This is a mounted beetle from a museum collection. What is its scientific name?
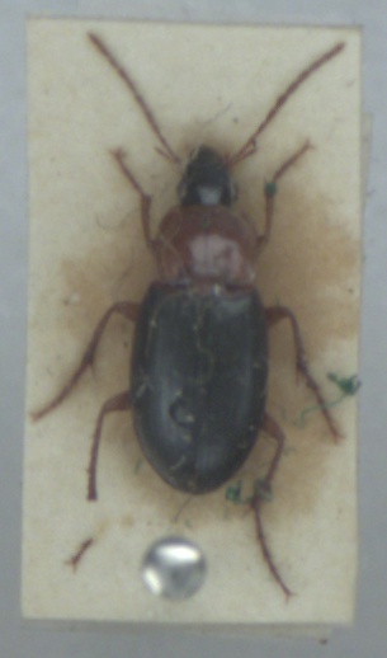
Calathus melanocephalus
